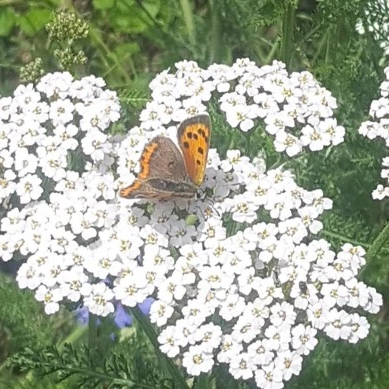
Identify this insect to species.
Lycaena phlaeas
